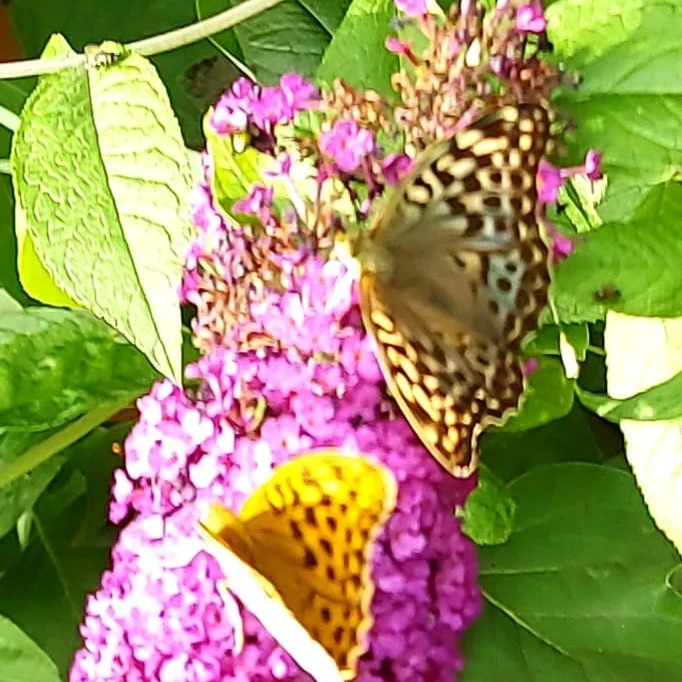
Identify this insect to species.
Argynnis paphia
